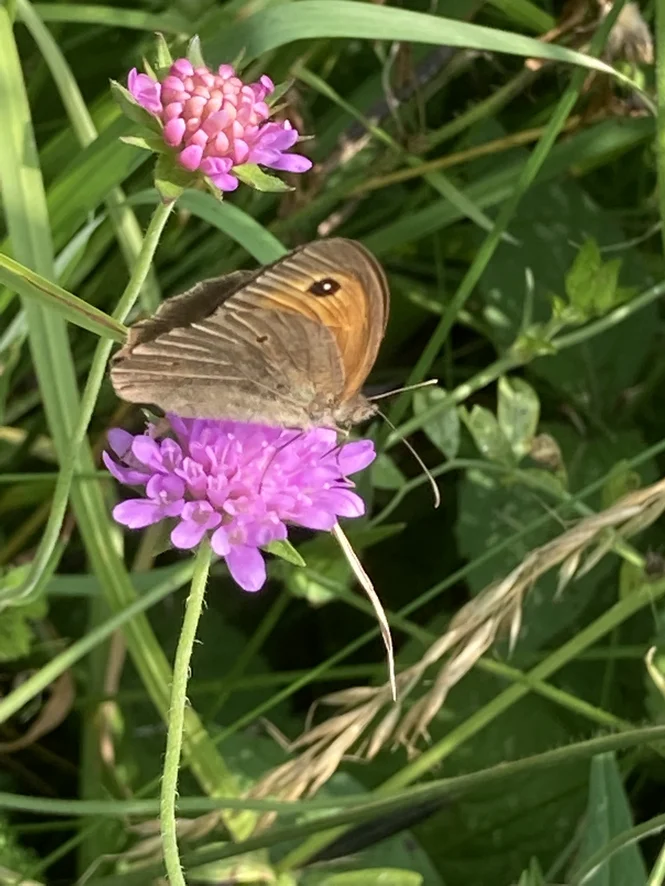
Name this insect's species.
Maniola jurtina
